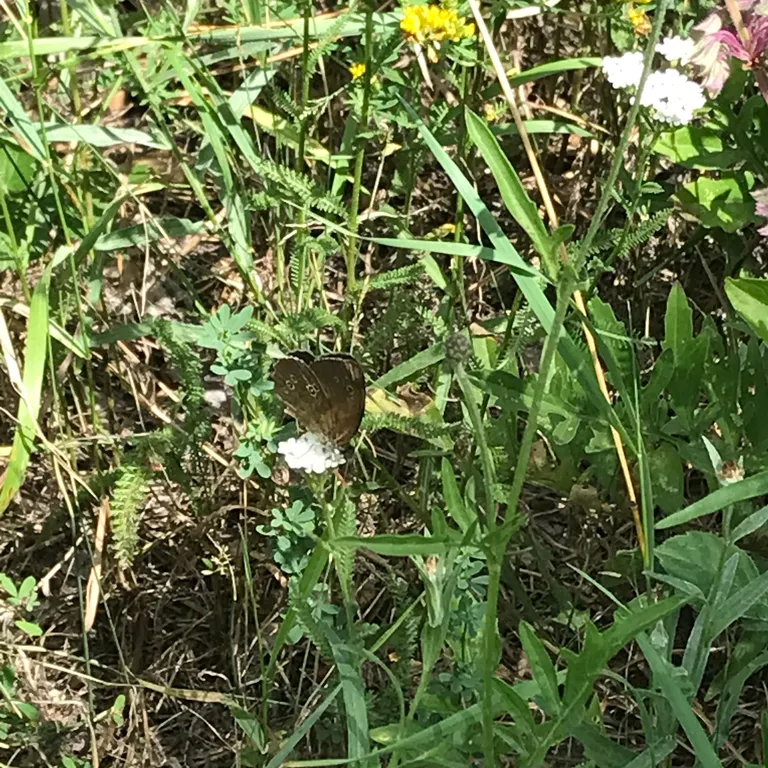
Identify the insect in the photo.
Aphantopus hyperantus
